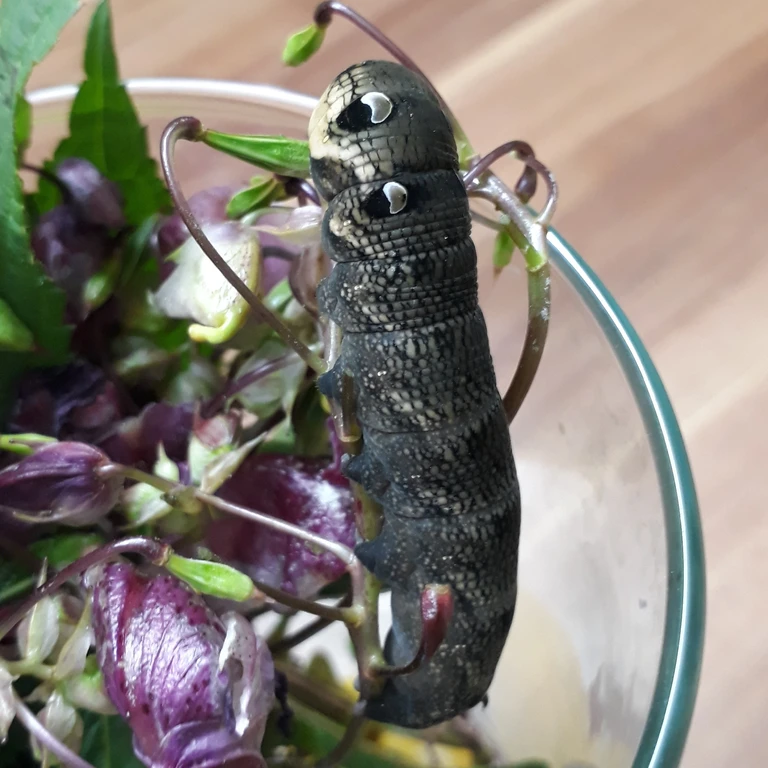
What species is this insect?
Deilephila elpenor
